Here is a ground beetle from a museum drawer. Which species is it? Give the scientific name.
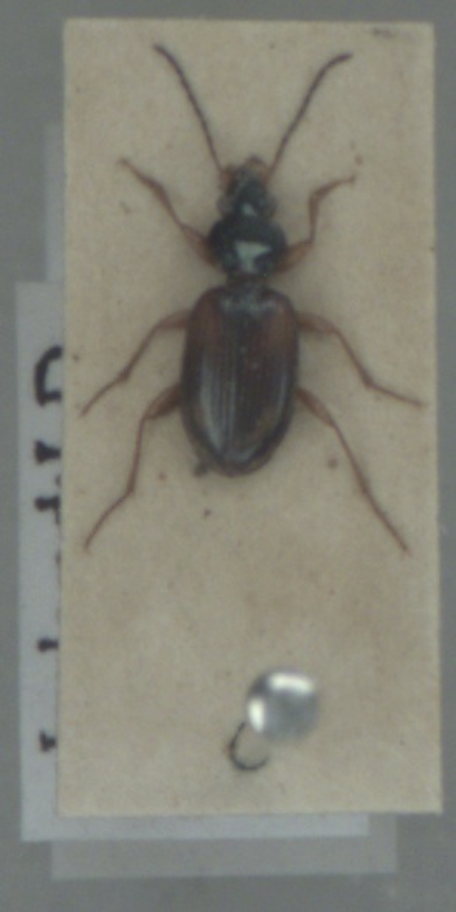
Bembidion tetracolum
